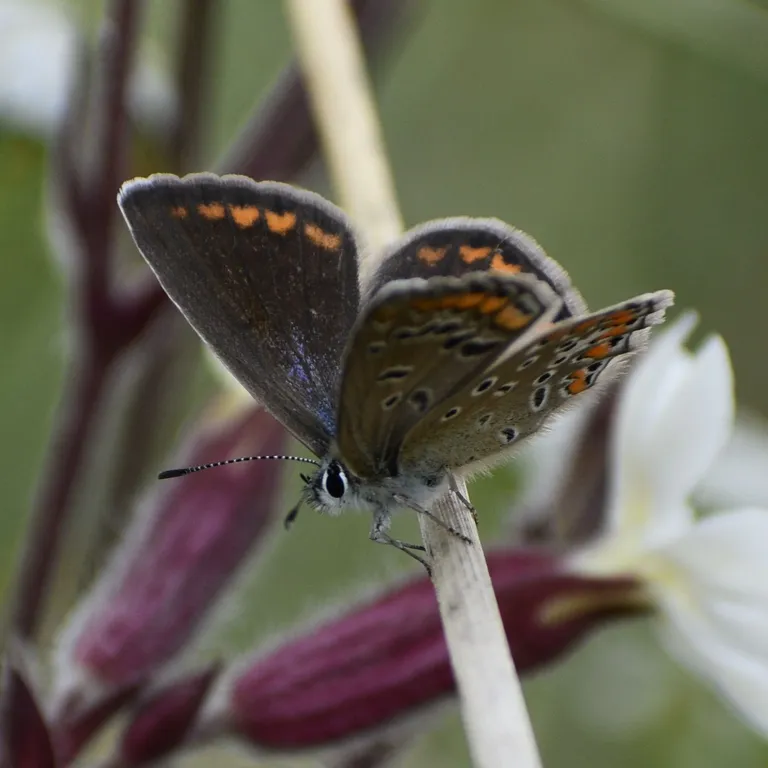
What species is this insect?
Polyommatus icarus
